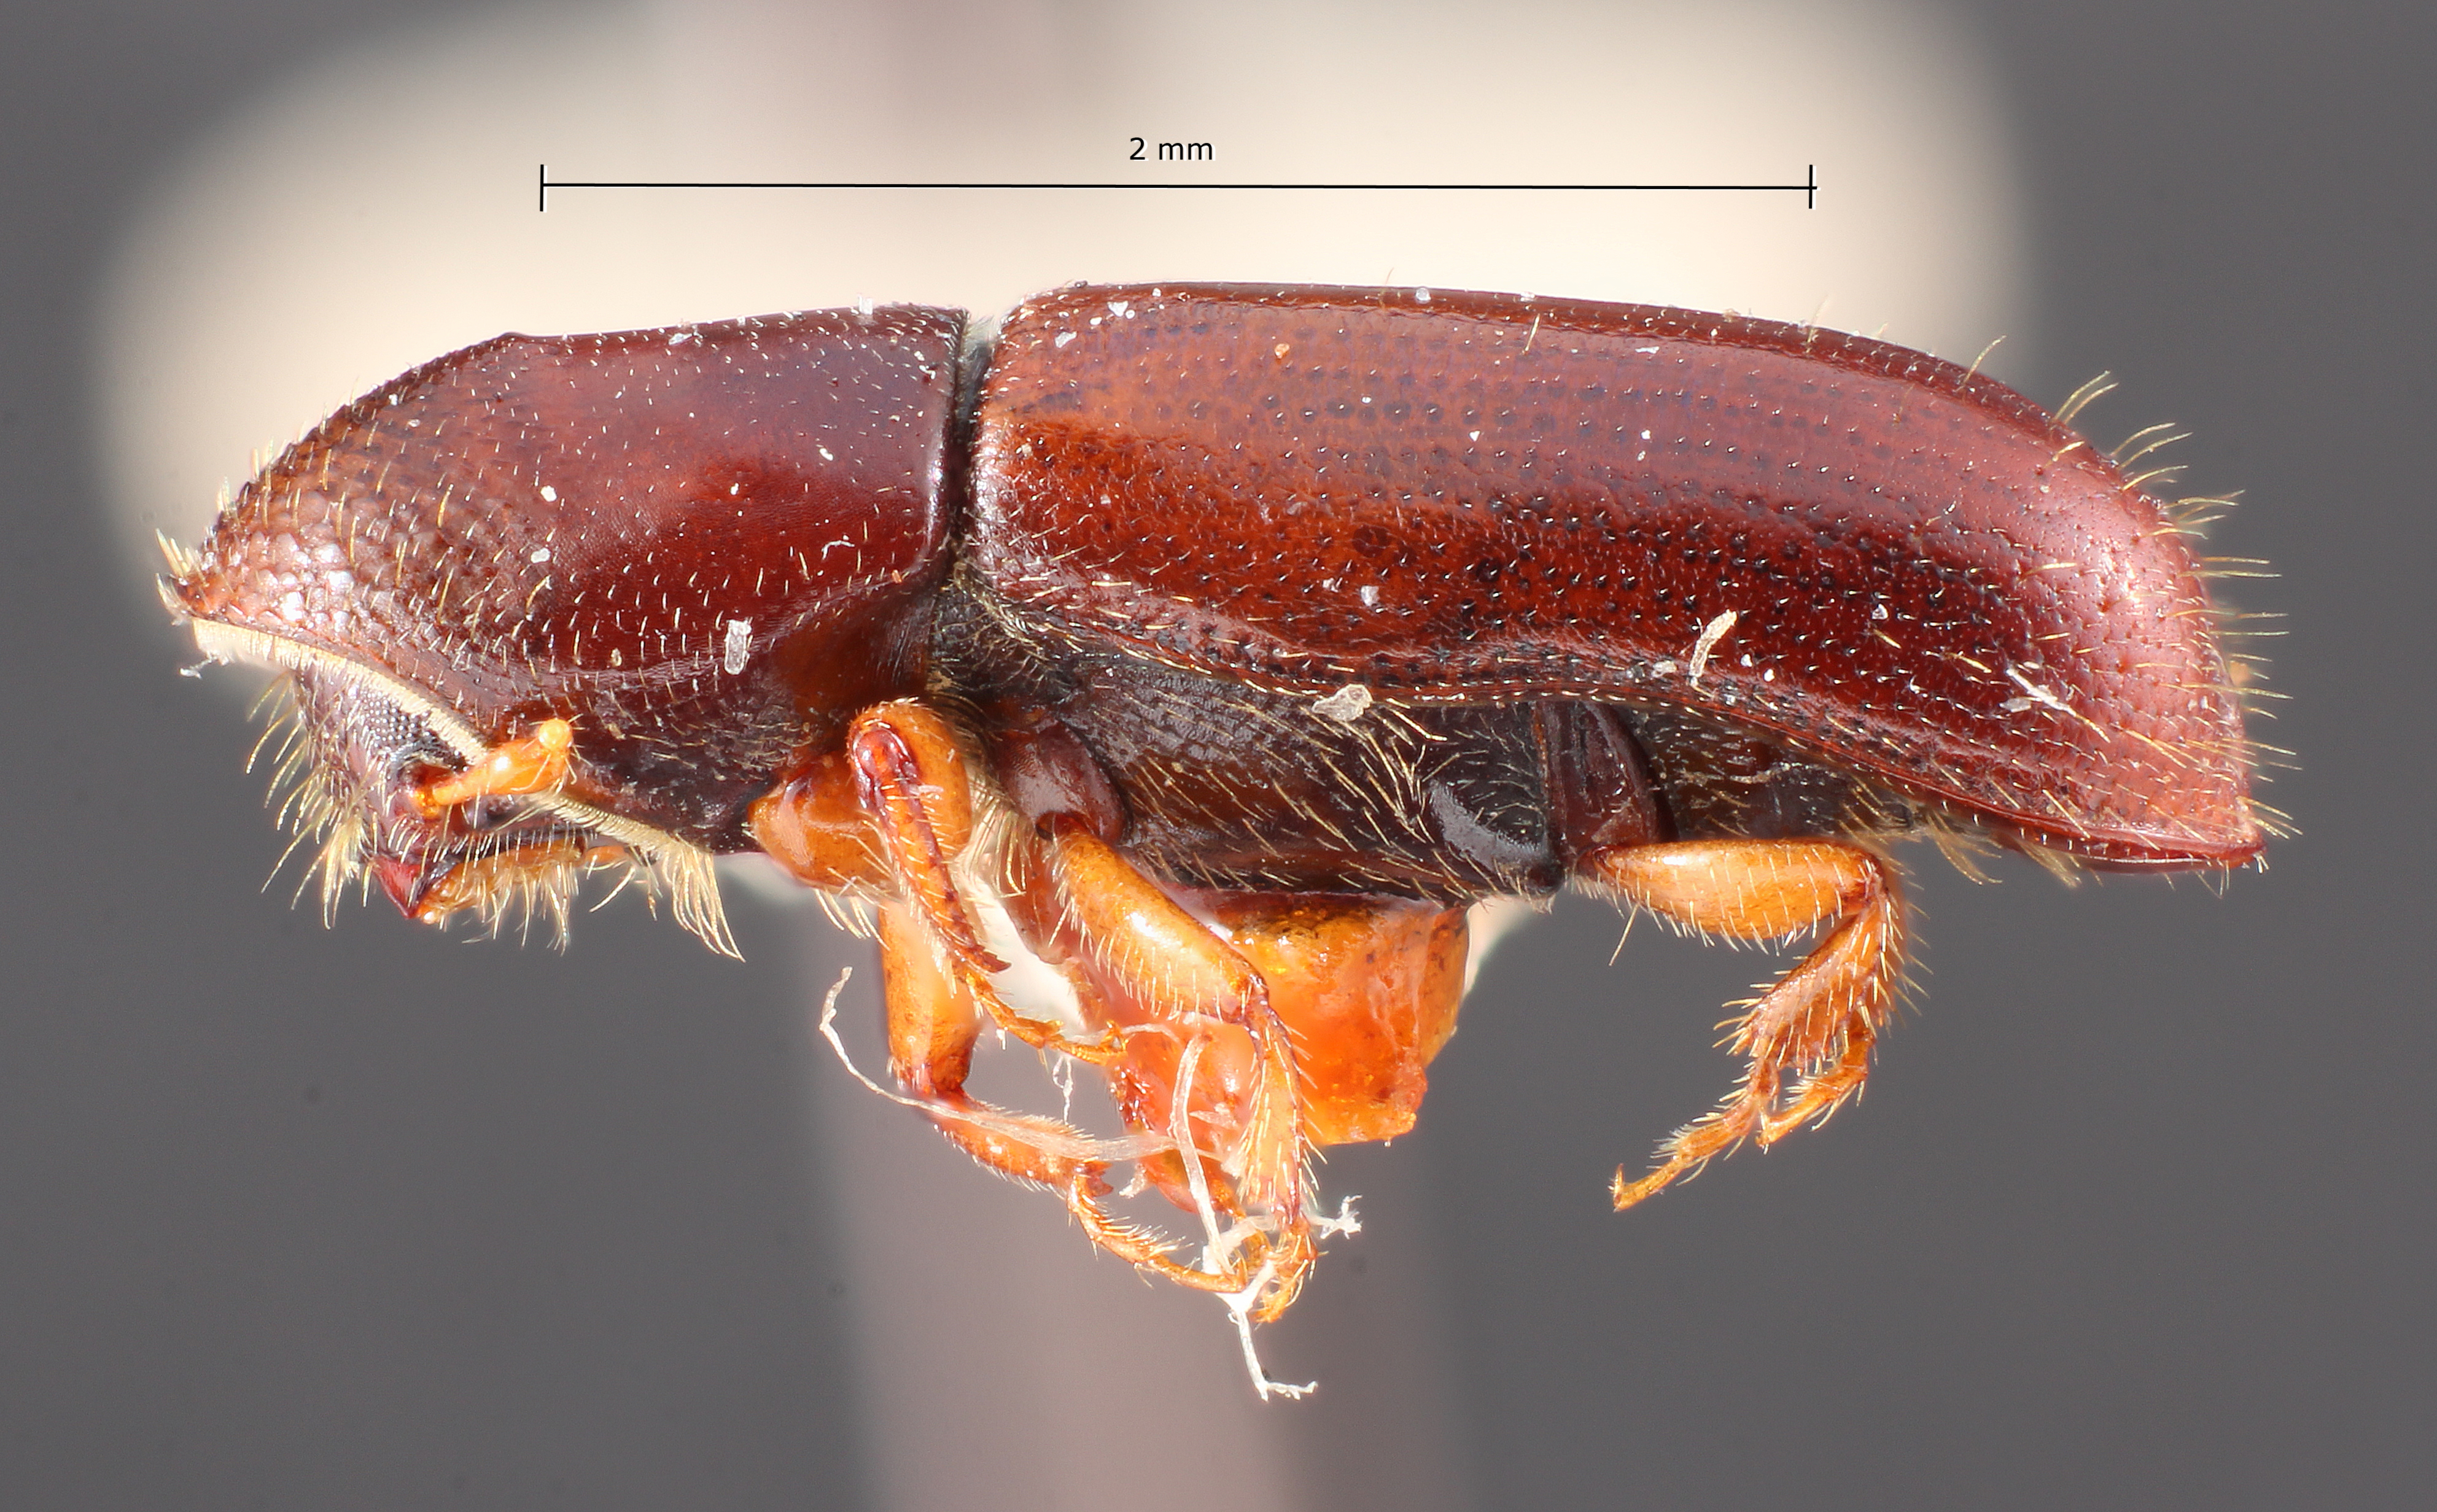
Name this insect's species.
Gnathotrichus denticulatus
